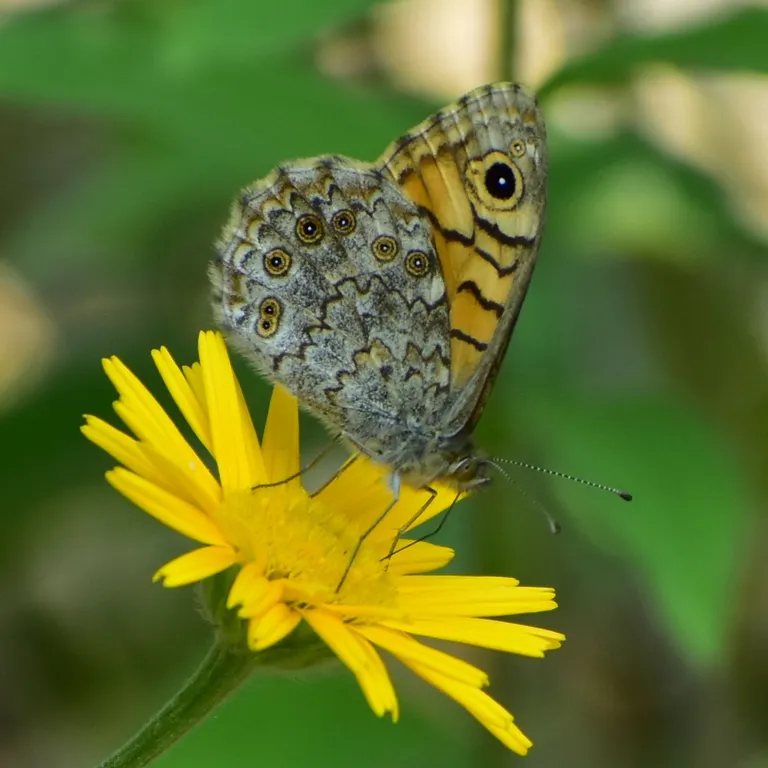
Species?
Lasiommata megera (also Pararge megera)
